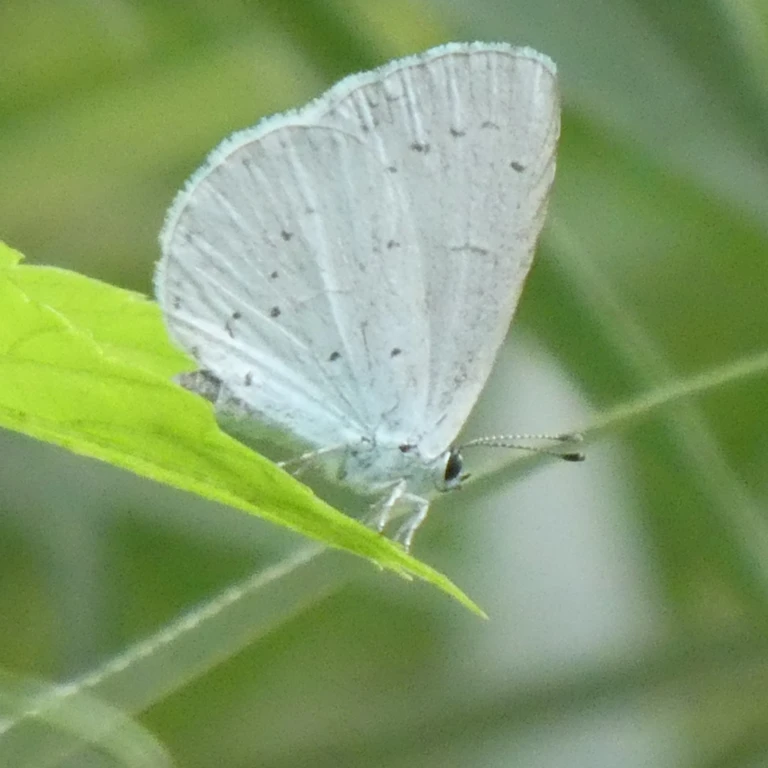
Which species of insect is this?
Celastrina argiolus
